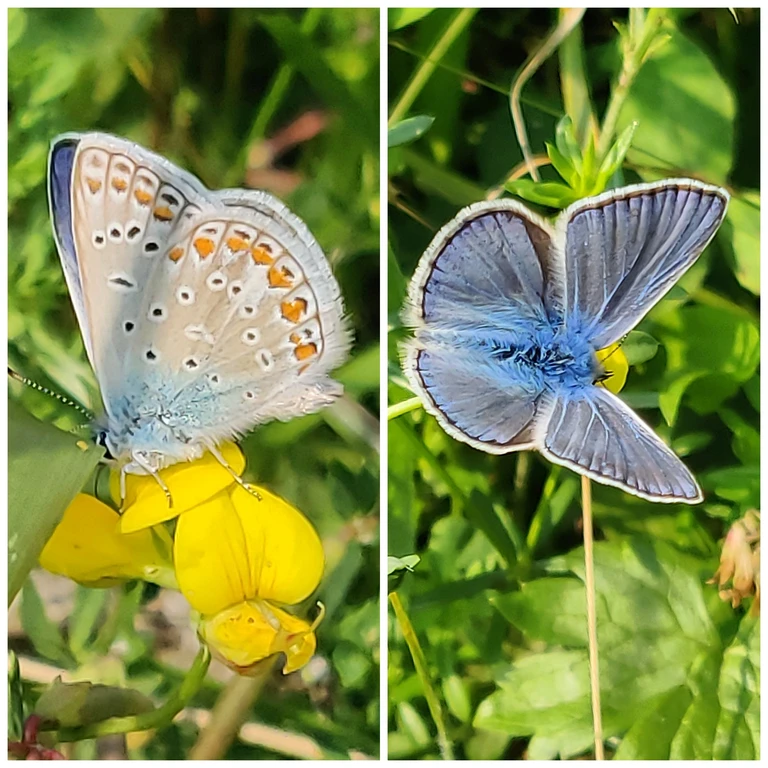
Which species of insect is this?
Polyommatus icarus
